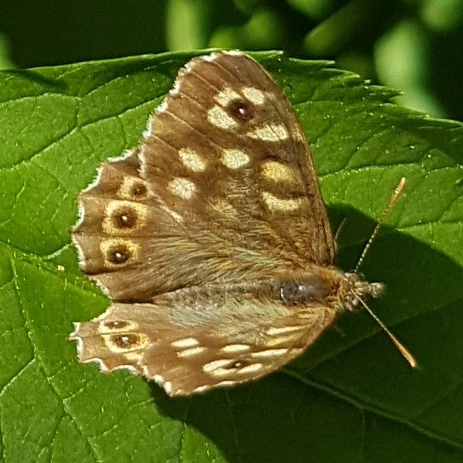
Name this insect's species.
Pararge aegeria
